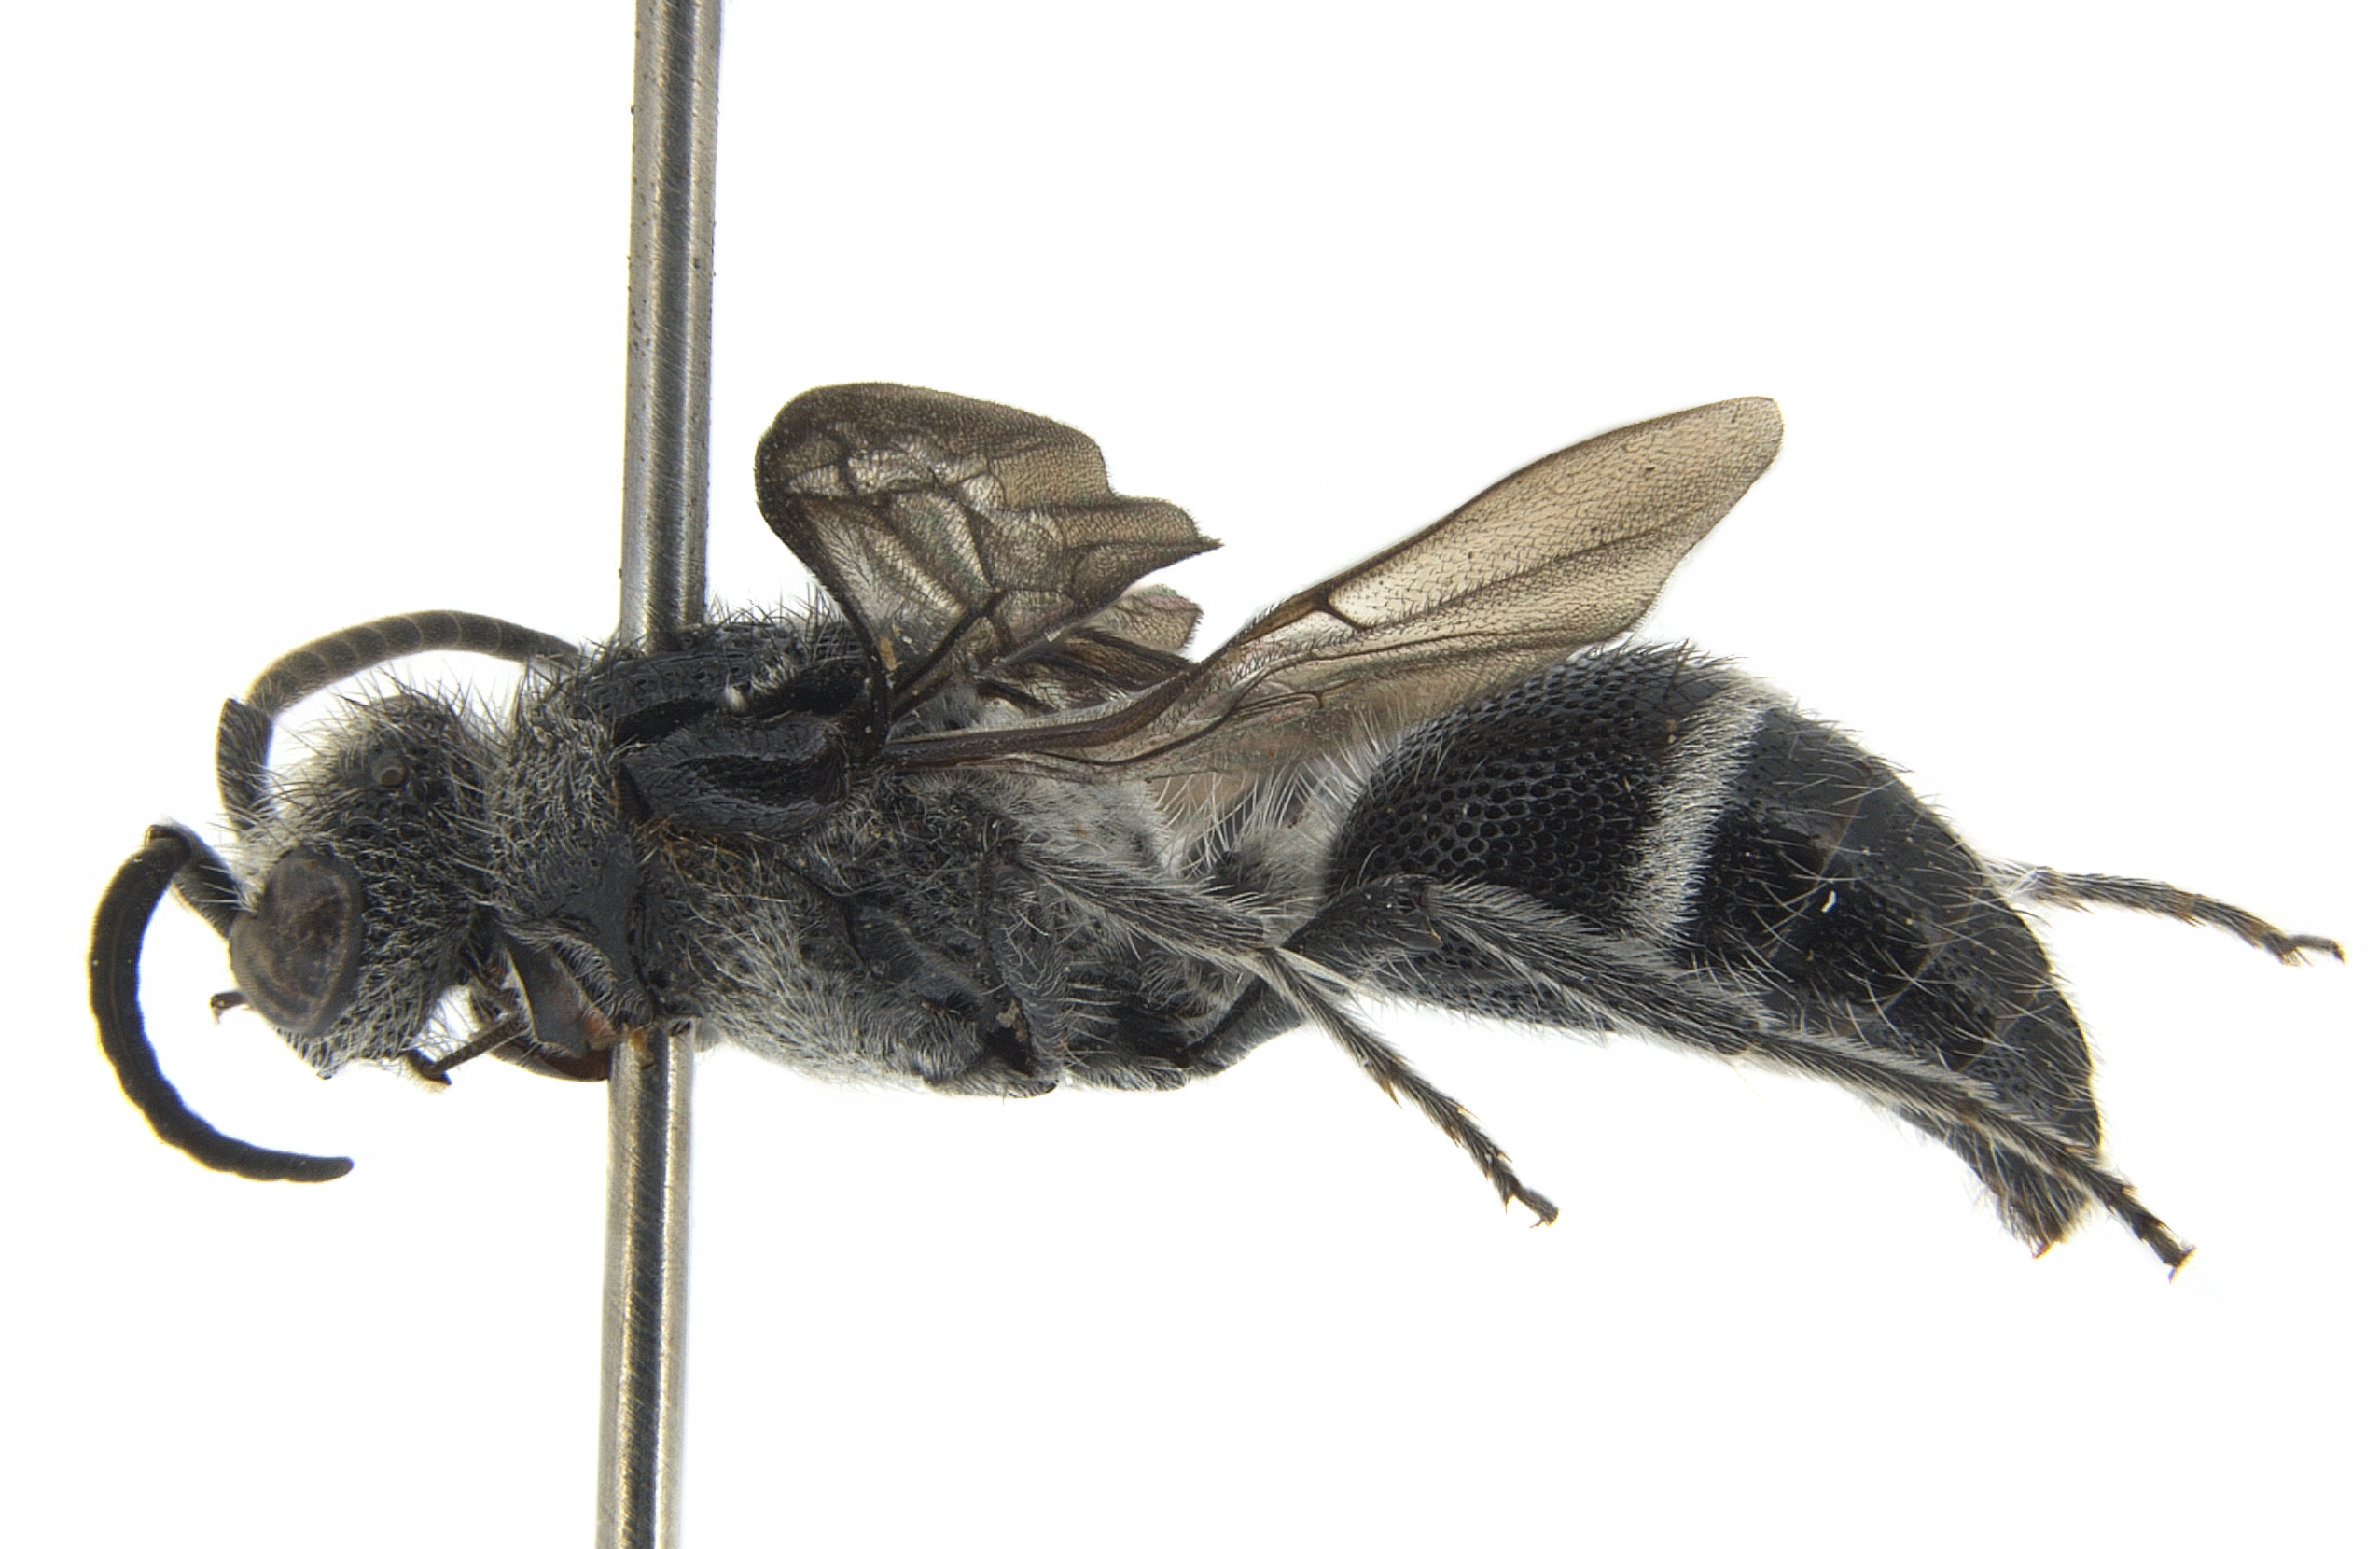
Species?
Ephuseabra forceps (also Ephuta forceps)
